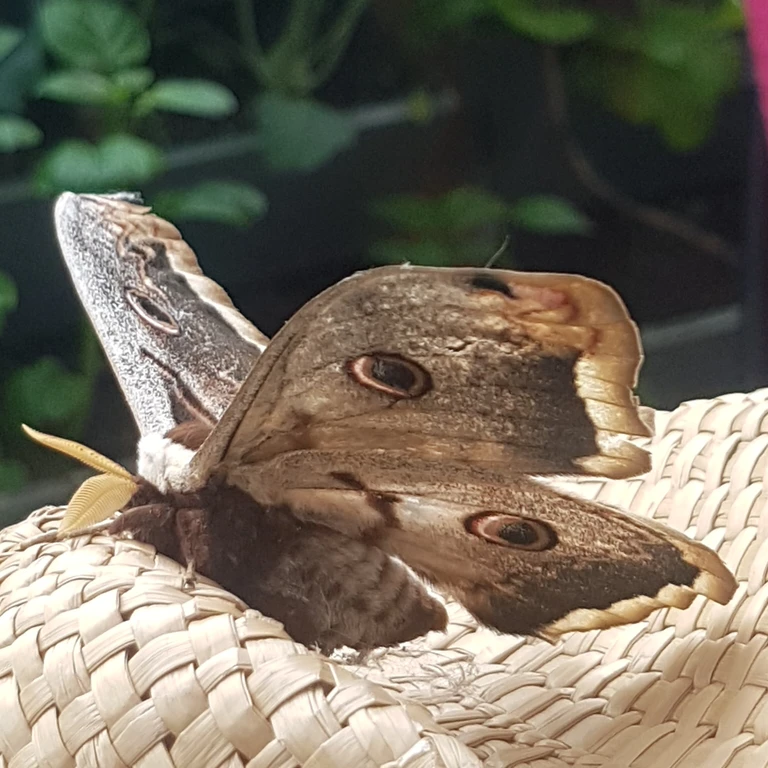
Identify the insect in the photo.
Saturnia pyri
